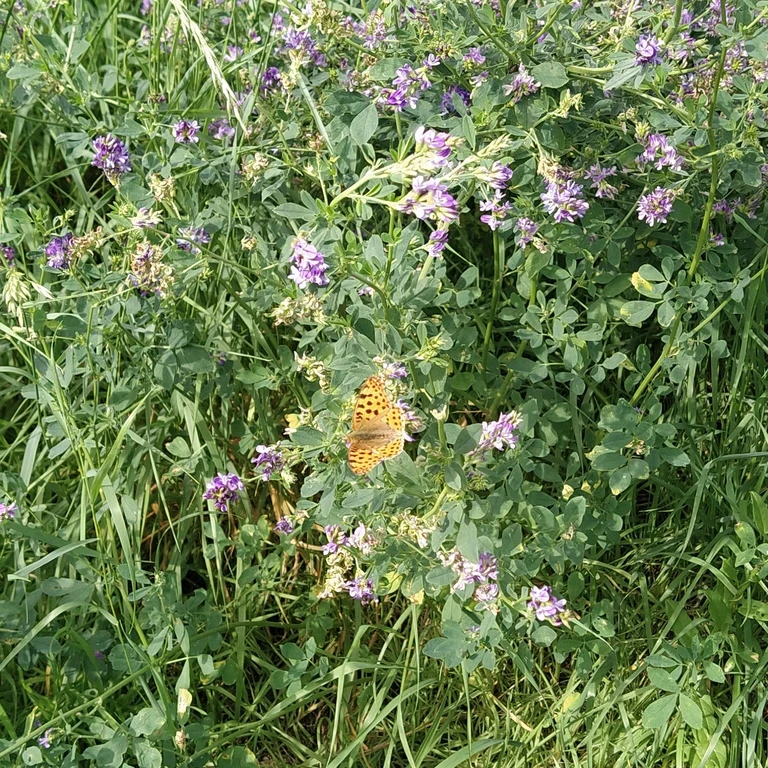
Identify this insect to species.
Issoria lathonia
